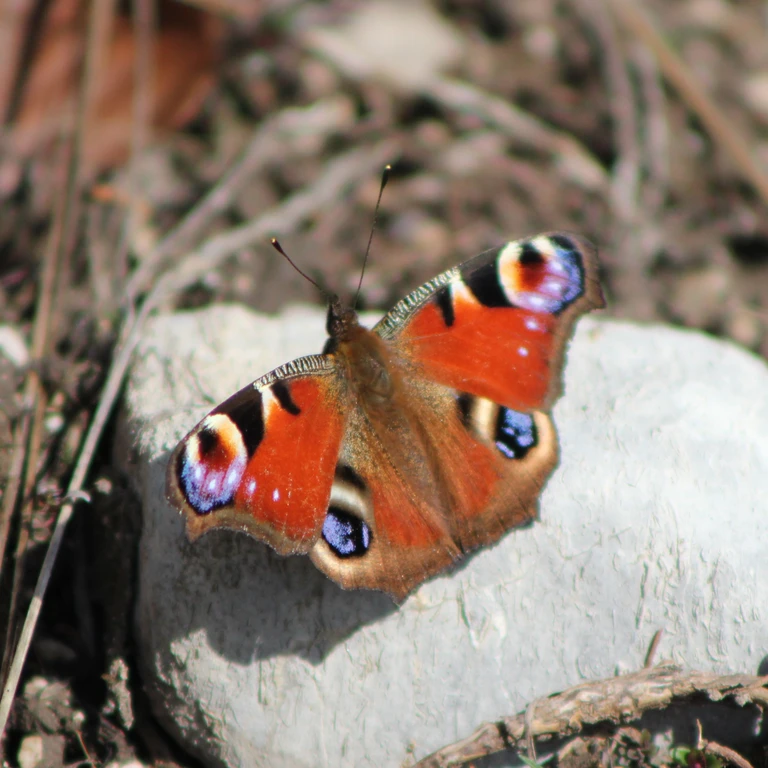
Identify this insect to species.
Aglais io
